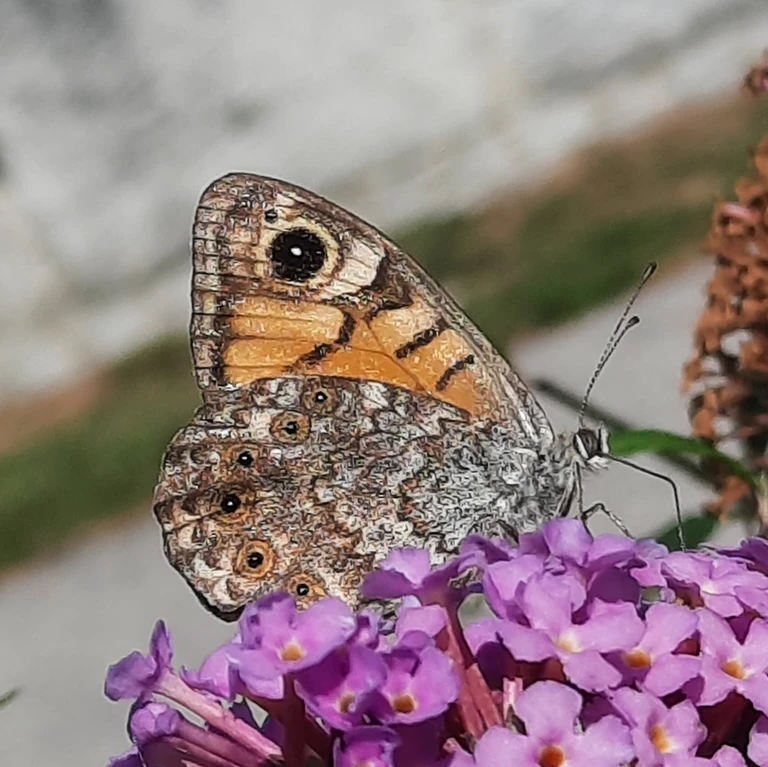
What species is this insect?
Lasiommata megera (also Pararge megera)
